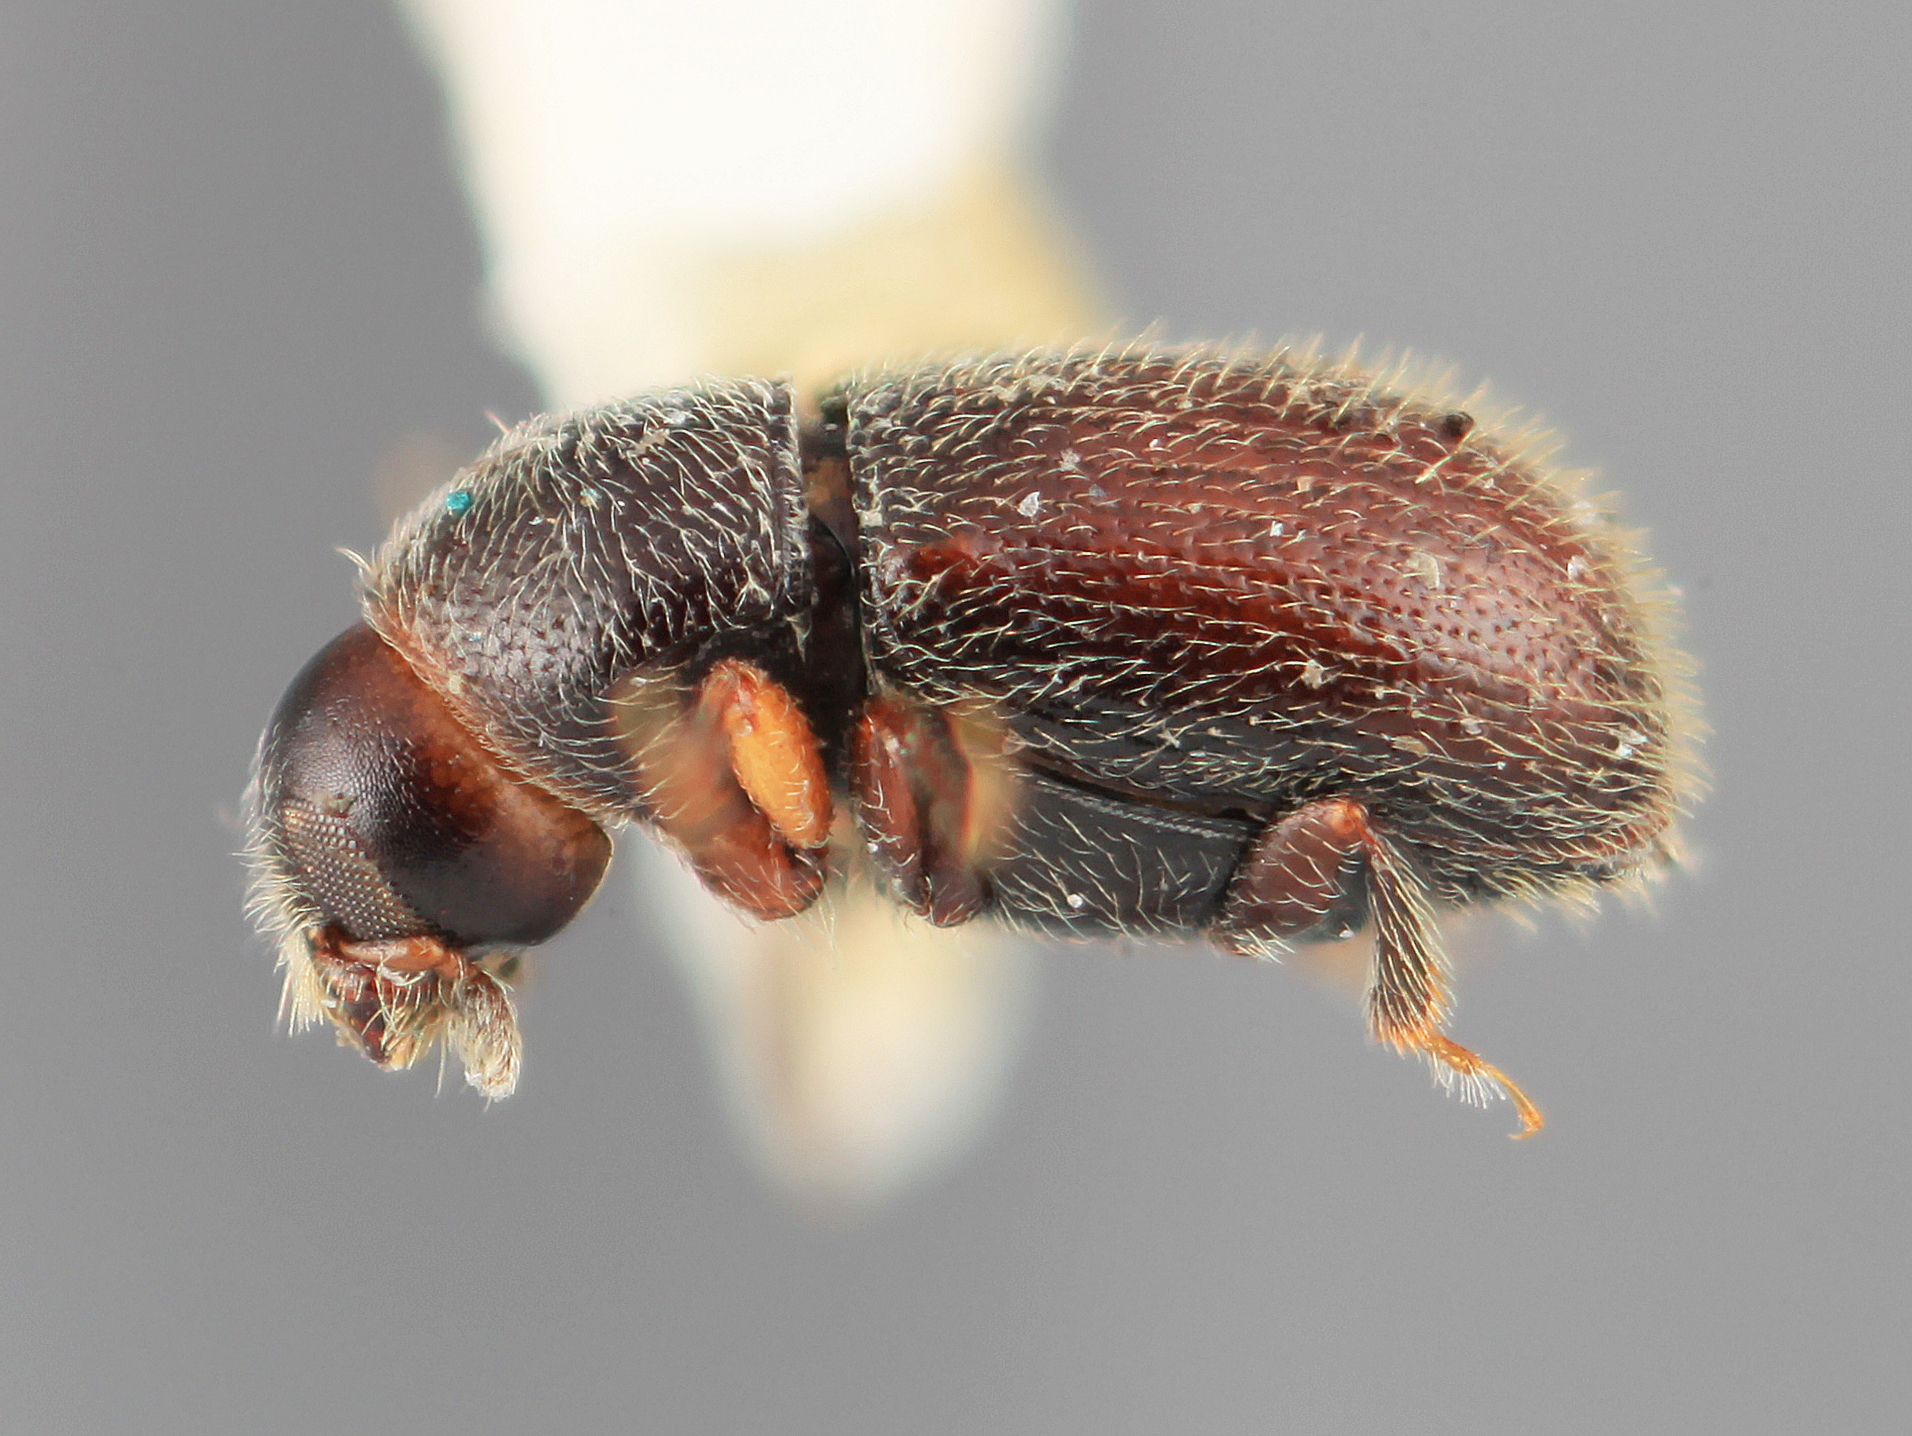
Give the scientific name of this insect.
Scolytodes punctifer
